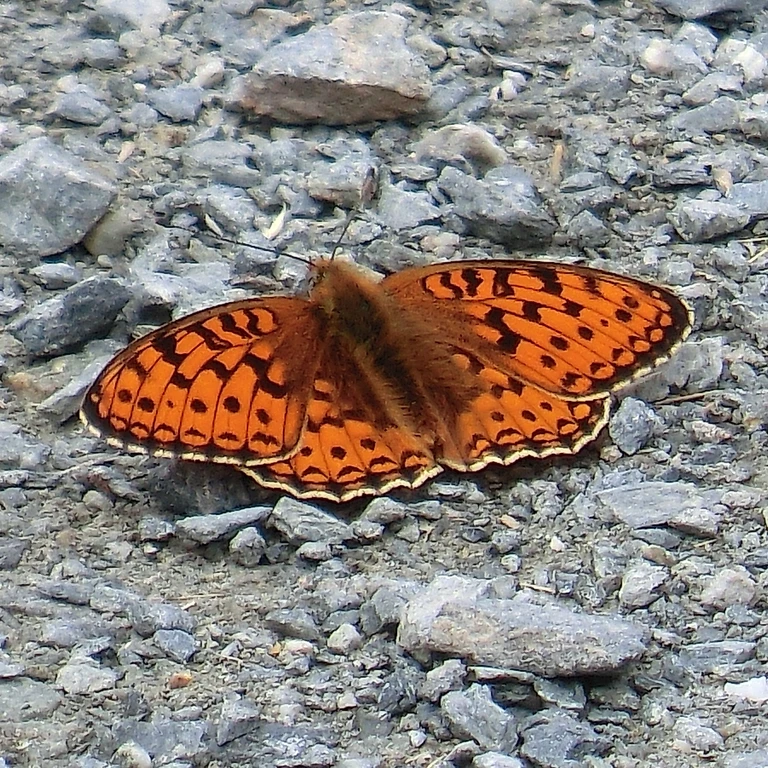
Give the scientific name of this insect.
Fabriciana niobe
